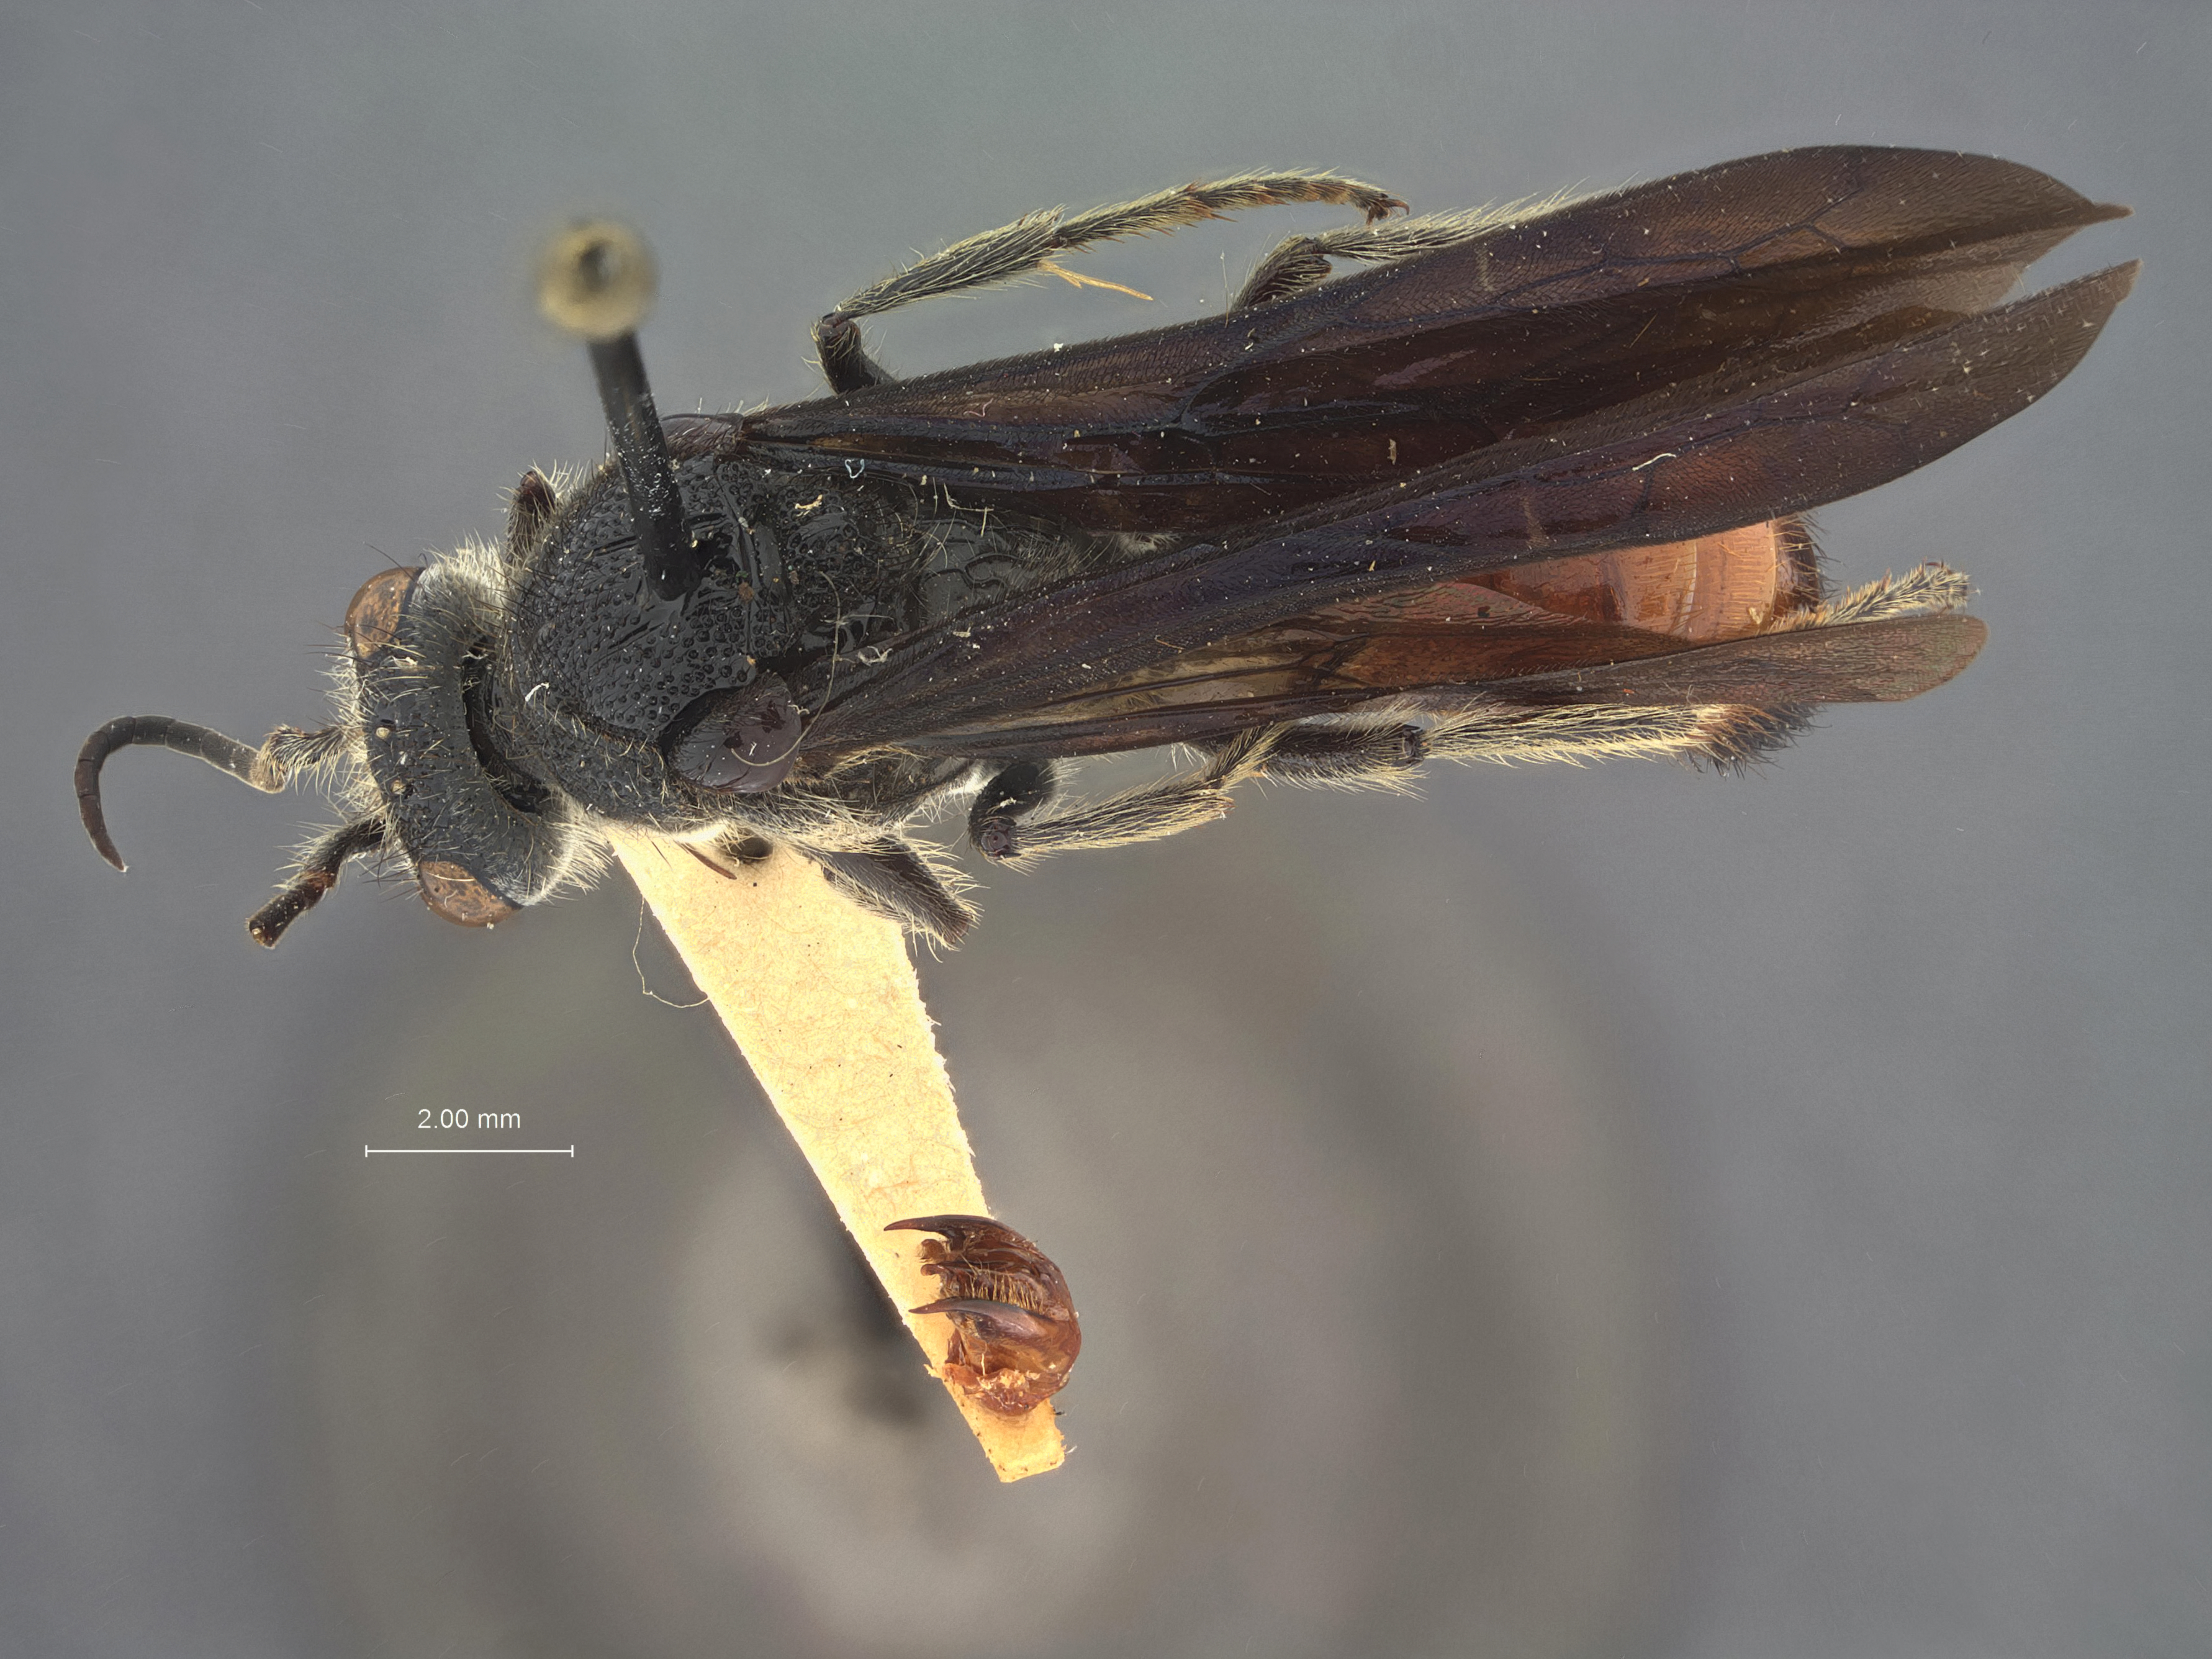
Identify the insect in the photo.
Timulla bakeri
